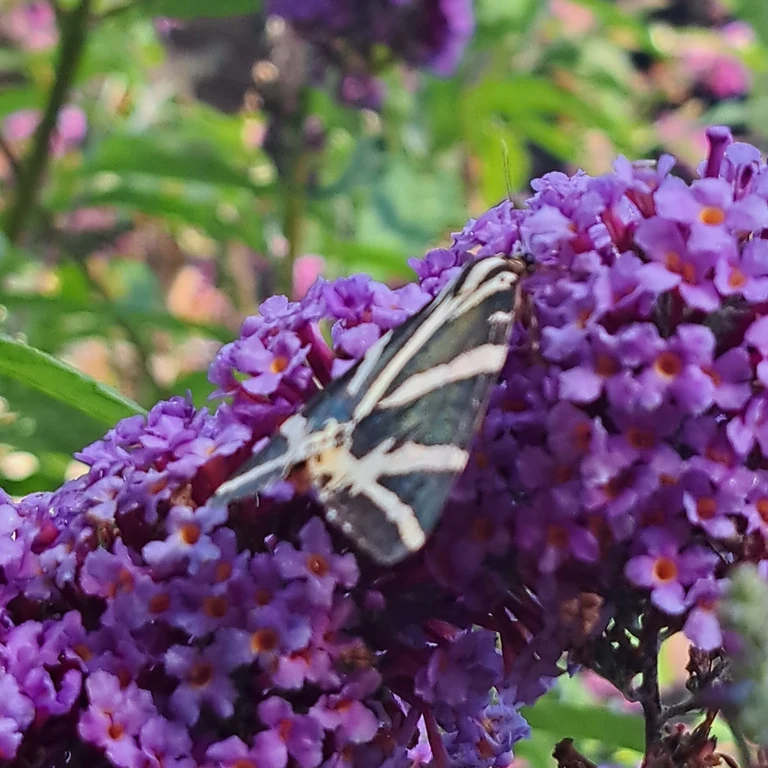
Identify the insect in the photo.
Euplagia quadripunctaria
